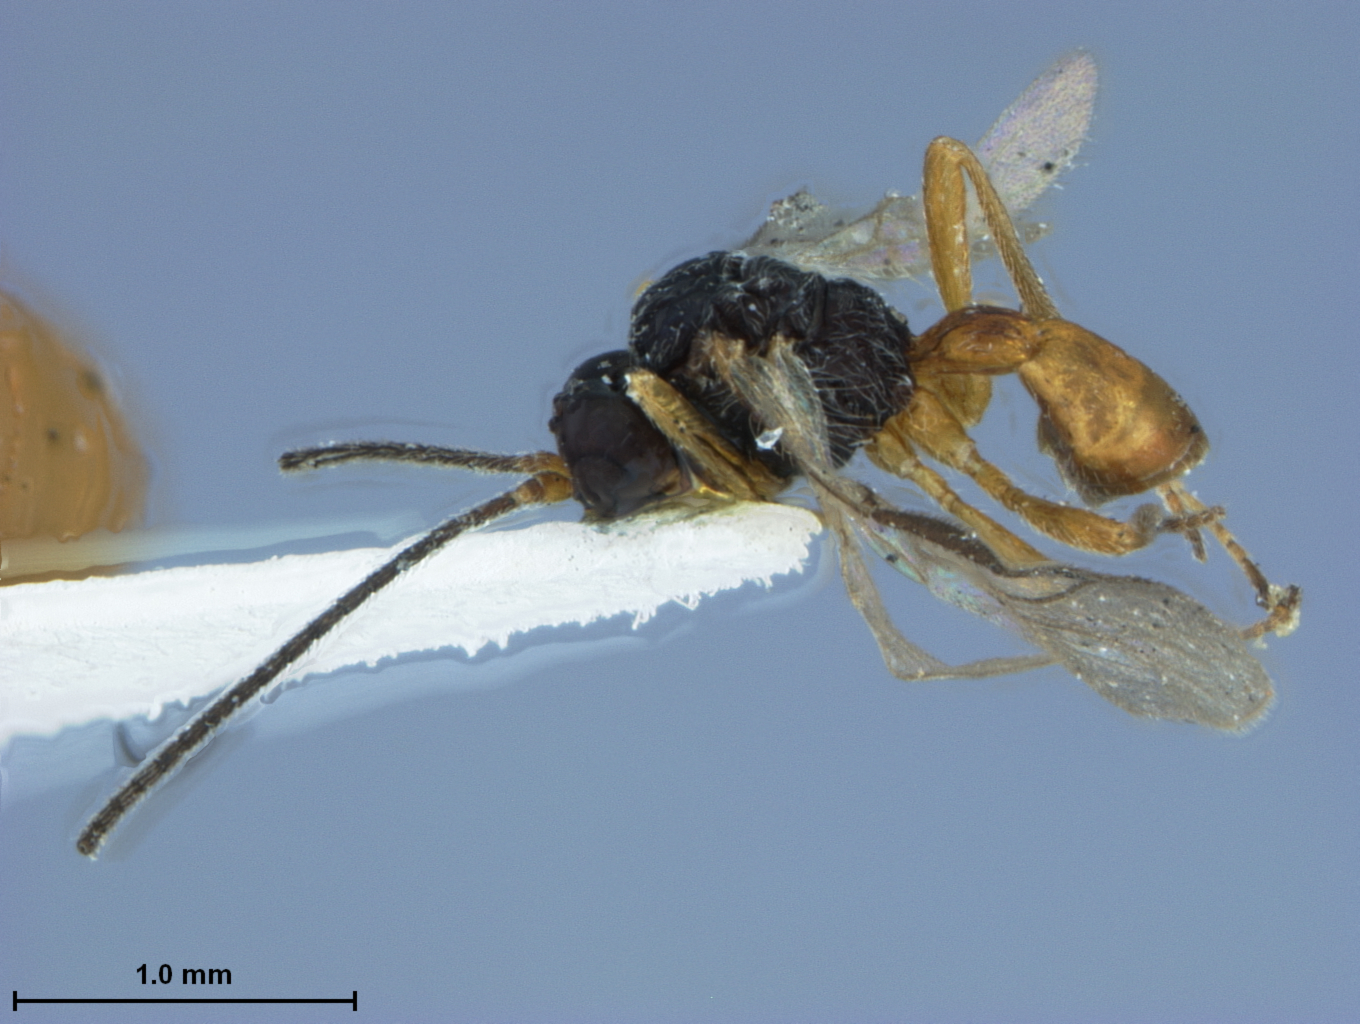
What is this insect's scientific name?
Acrobela tachinae
